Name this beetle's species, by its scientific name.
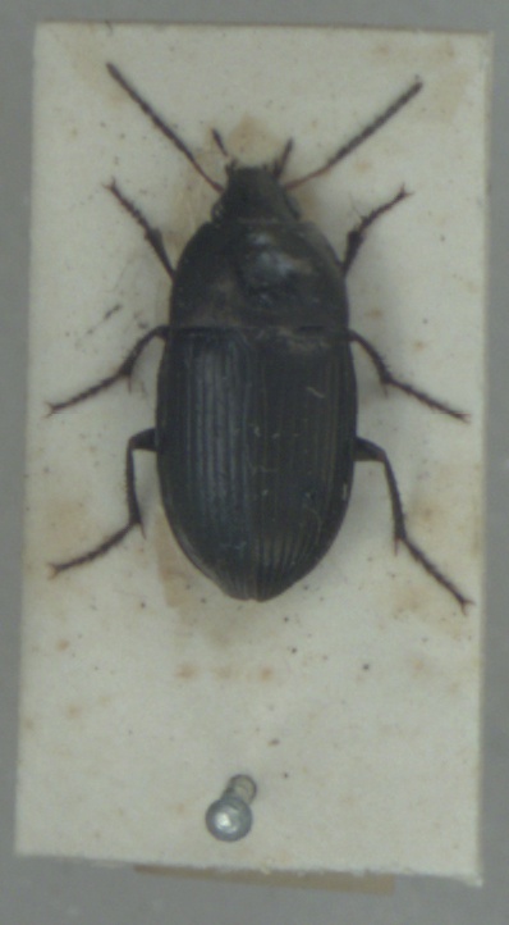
Amara ovata
